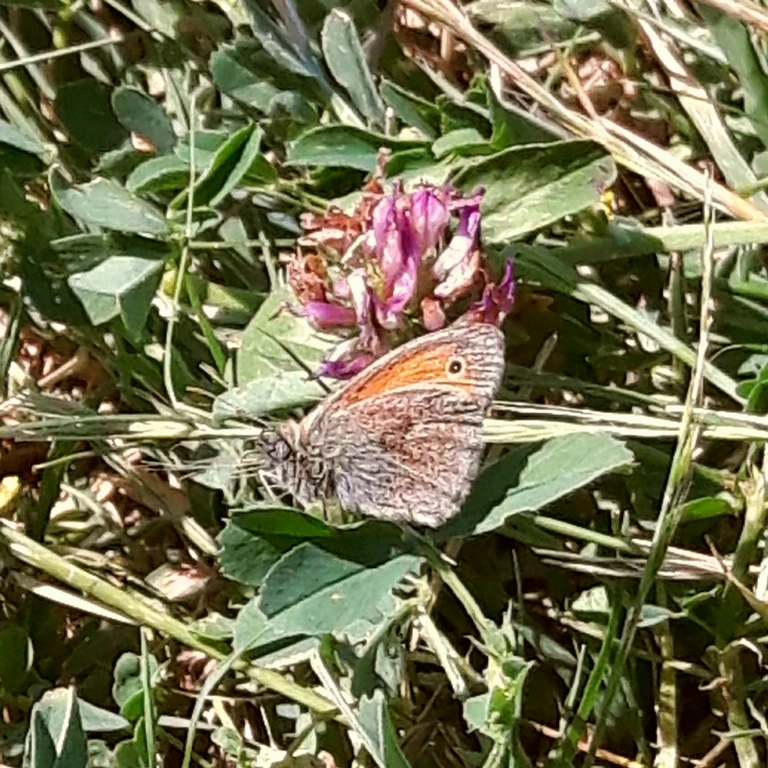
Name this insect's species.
Coenonympha pamphilus
